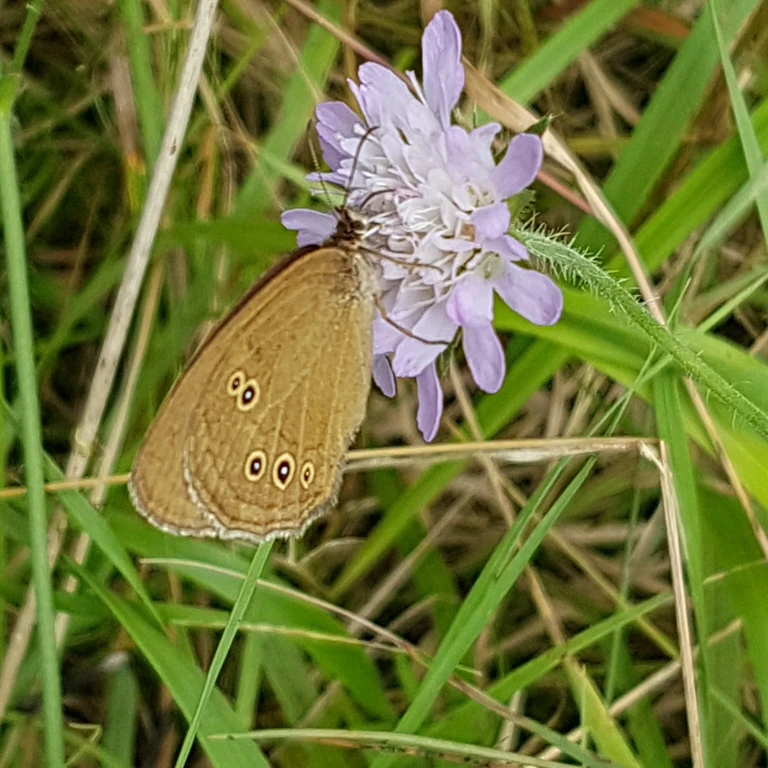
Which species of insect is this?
Aphantopus hyperantus
